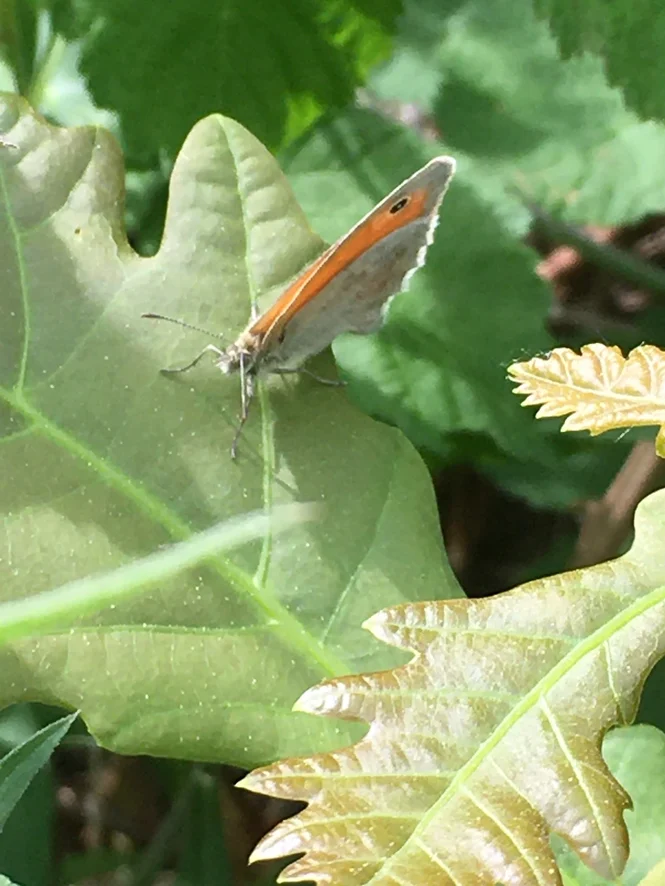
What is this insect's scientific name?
Coenonympha pamphilus
